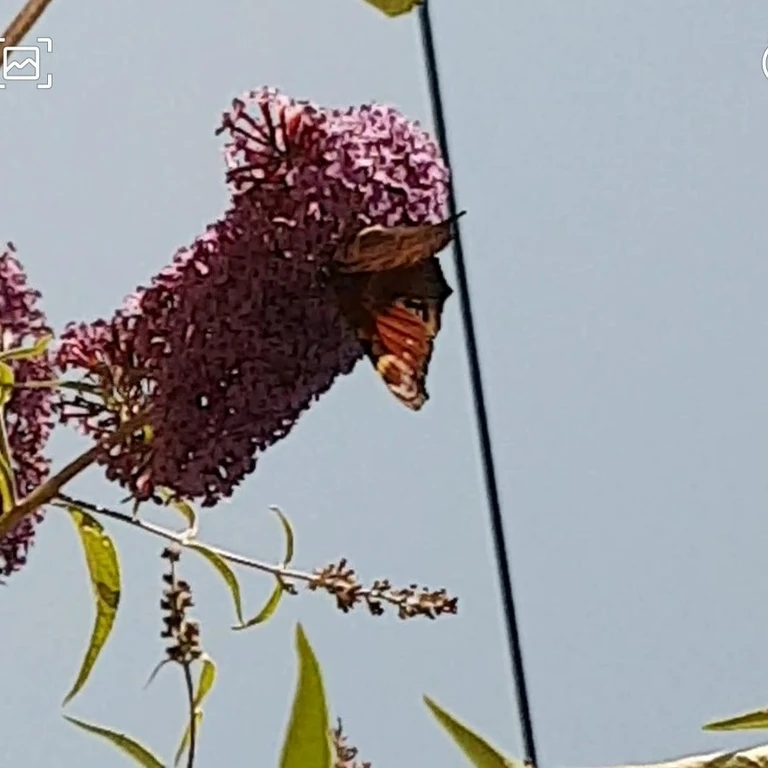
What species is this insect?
Aglais io
